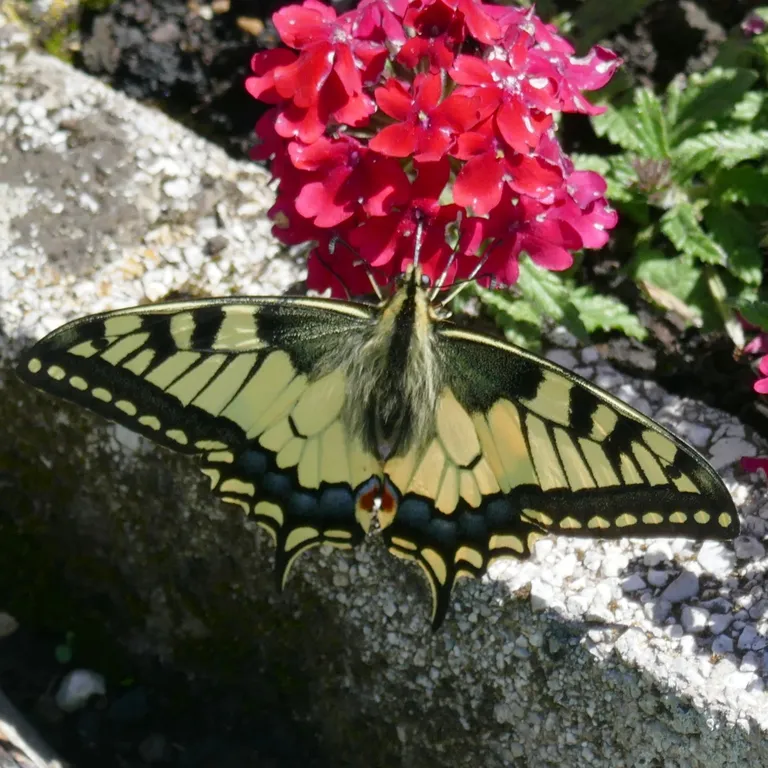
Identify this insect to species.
Papilio machaon
